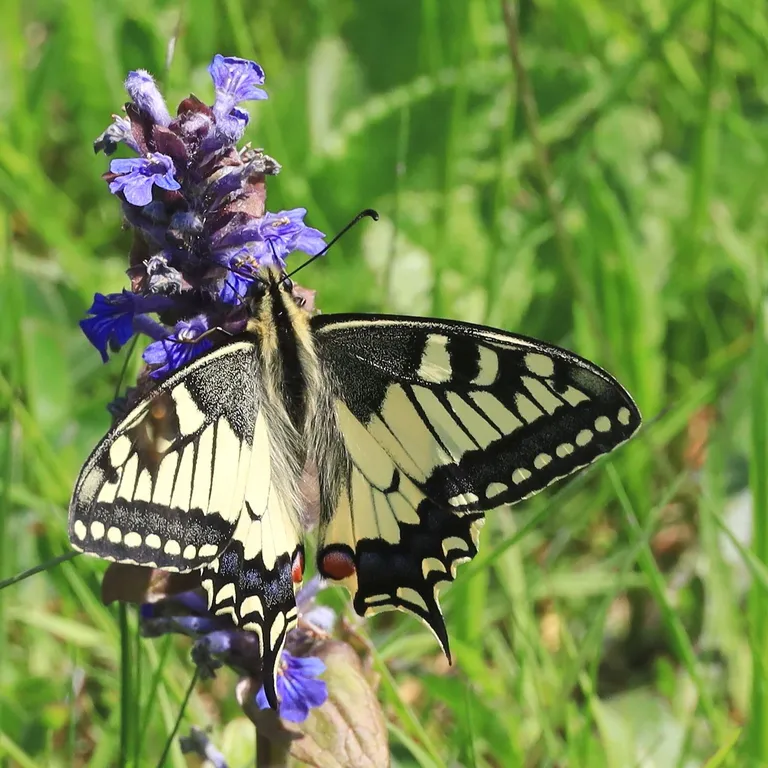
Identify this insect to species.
Papilio machaon
